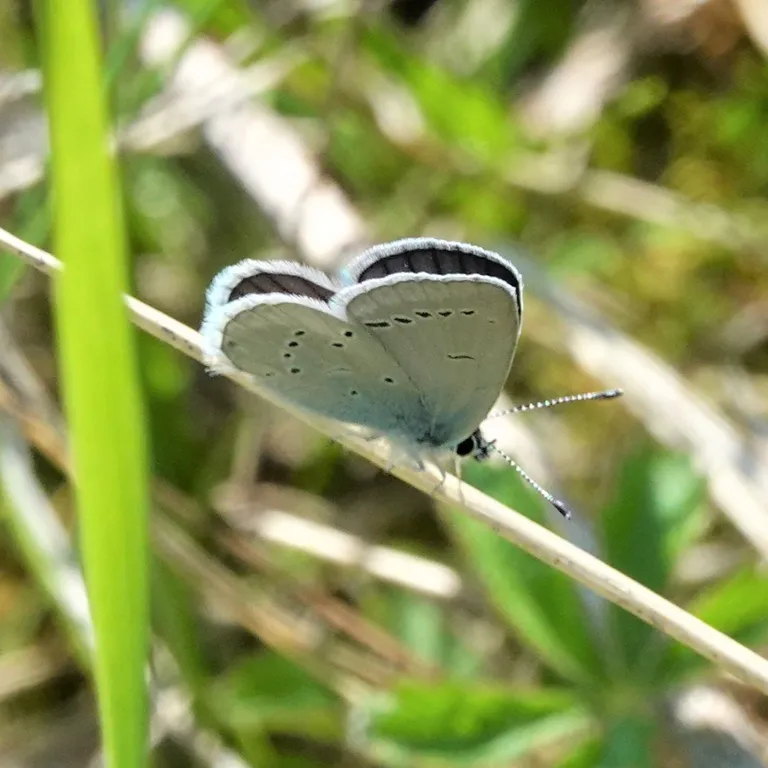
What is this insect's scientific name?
Cupido minimus
